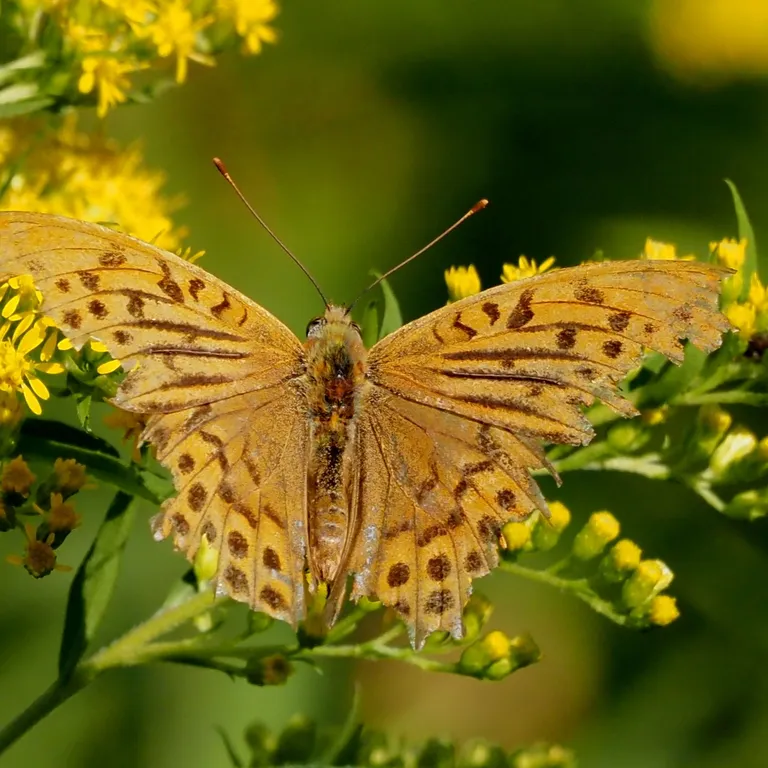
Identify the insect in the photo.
Argynnis paphia
